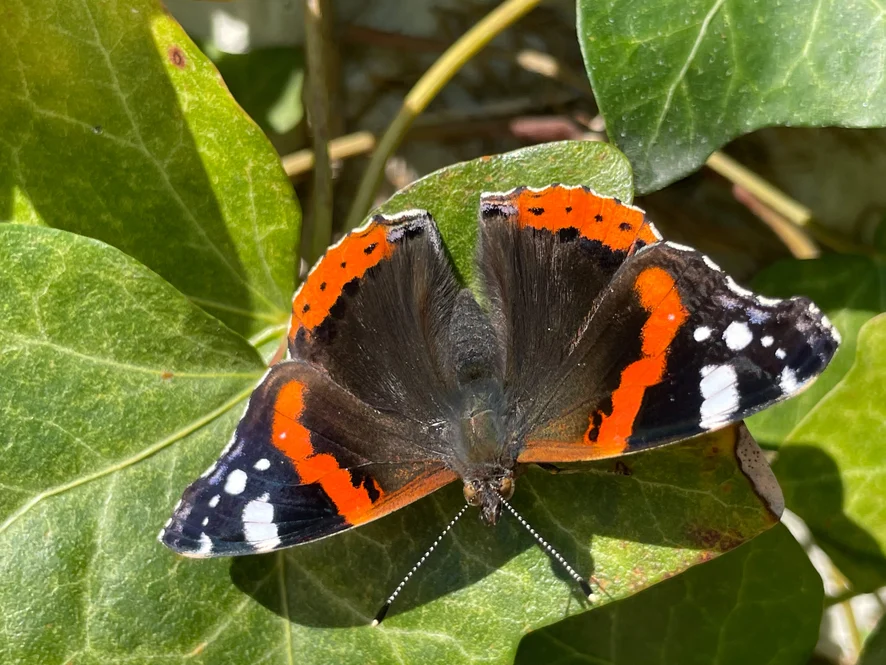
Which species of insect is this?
Vanessa atalanta
